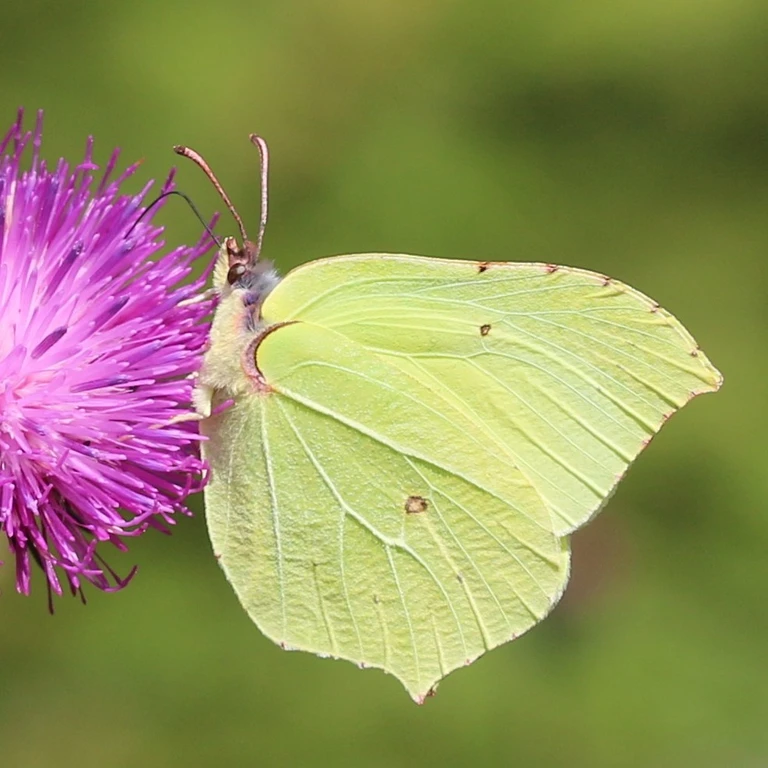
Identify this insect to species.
Gonepteryx rhamni
